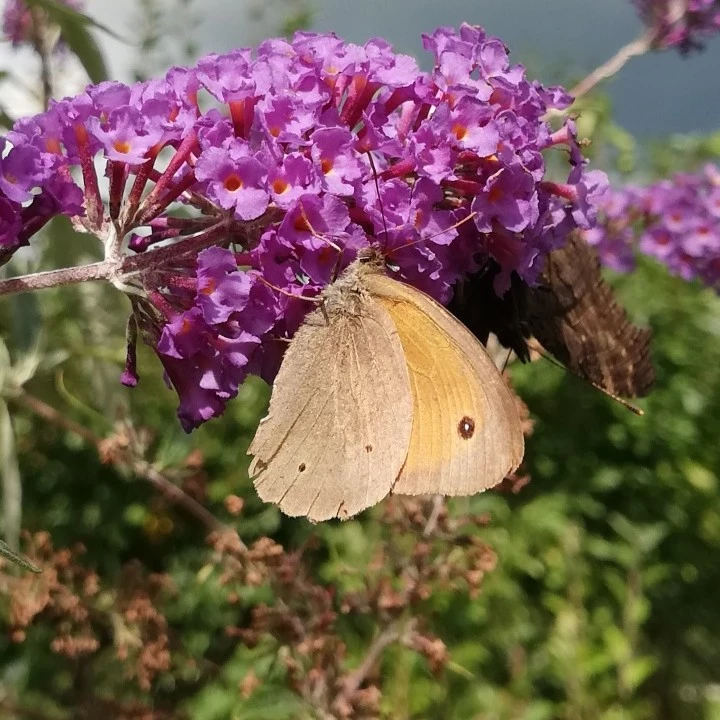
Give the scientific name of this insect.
Maniola jurtina
